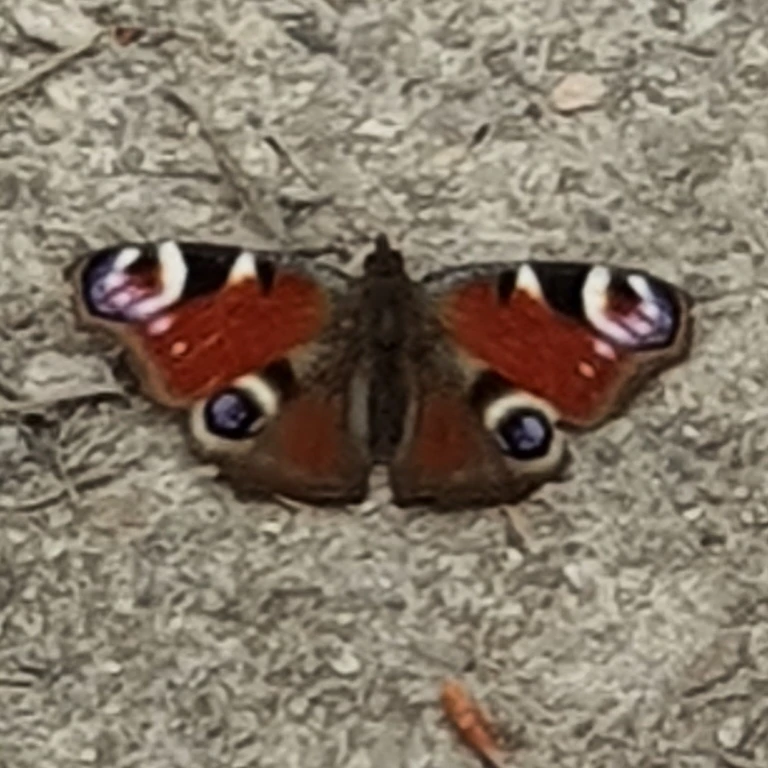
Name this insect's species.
Aglais io
